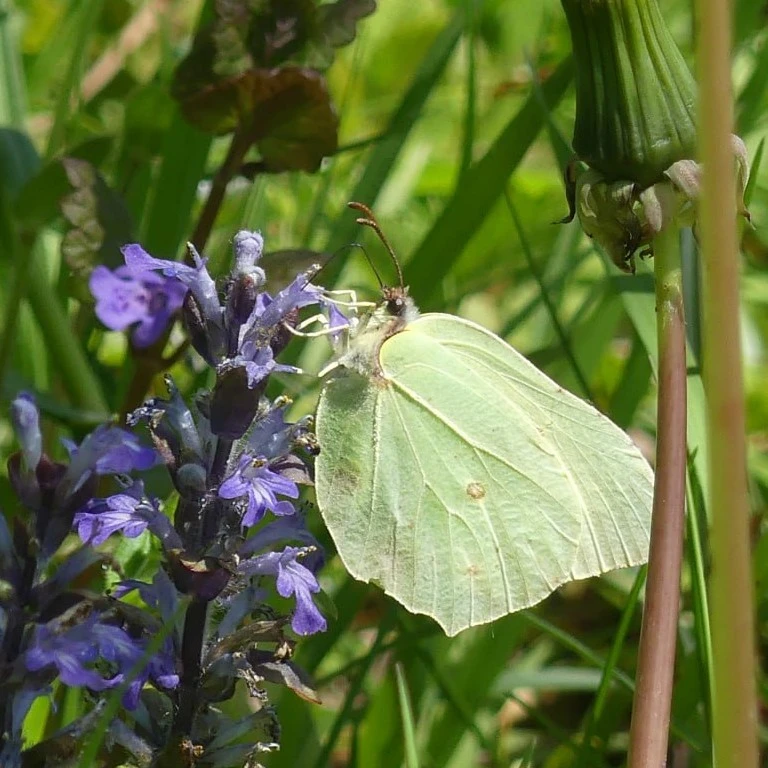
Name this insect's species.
Gonepteryx rhamni
